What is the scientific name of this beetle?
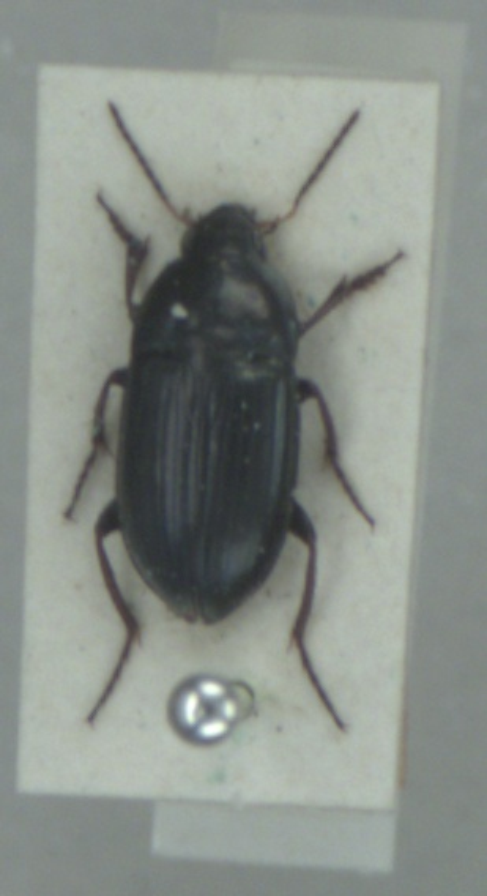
Amara aenea
